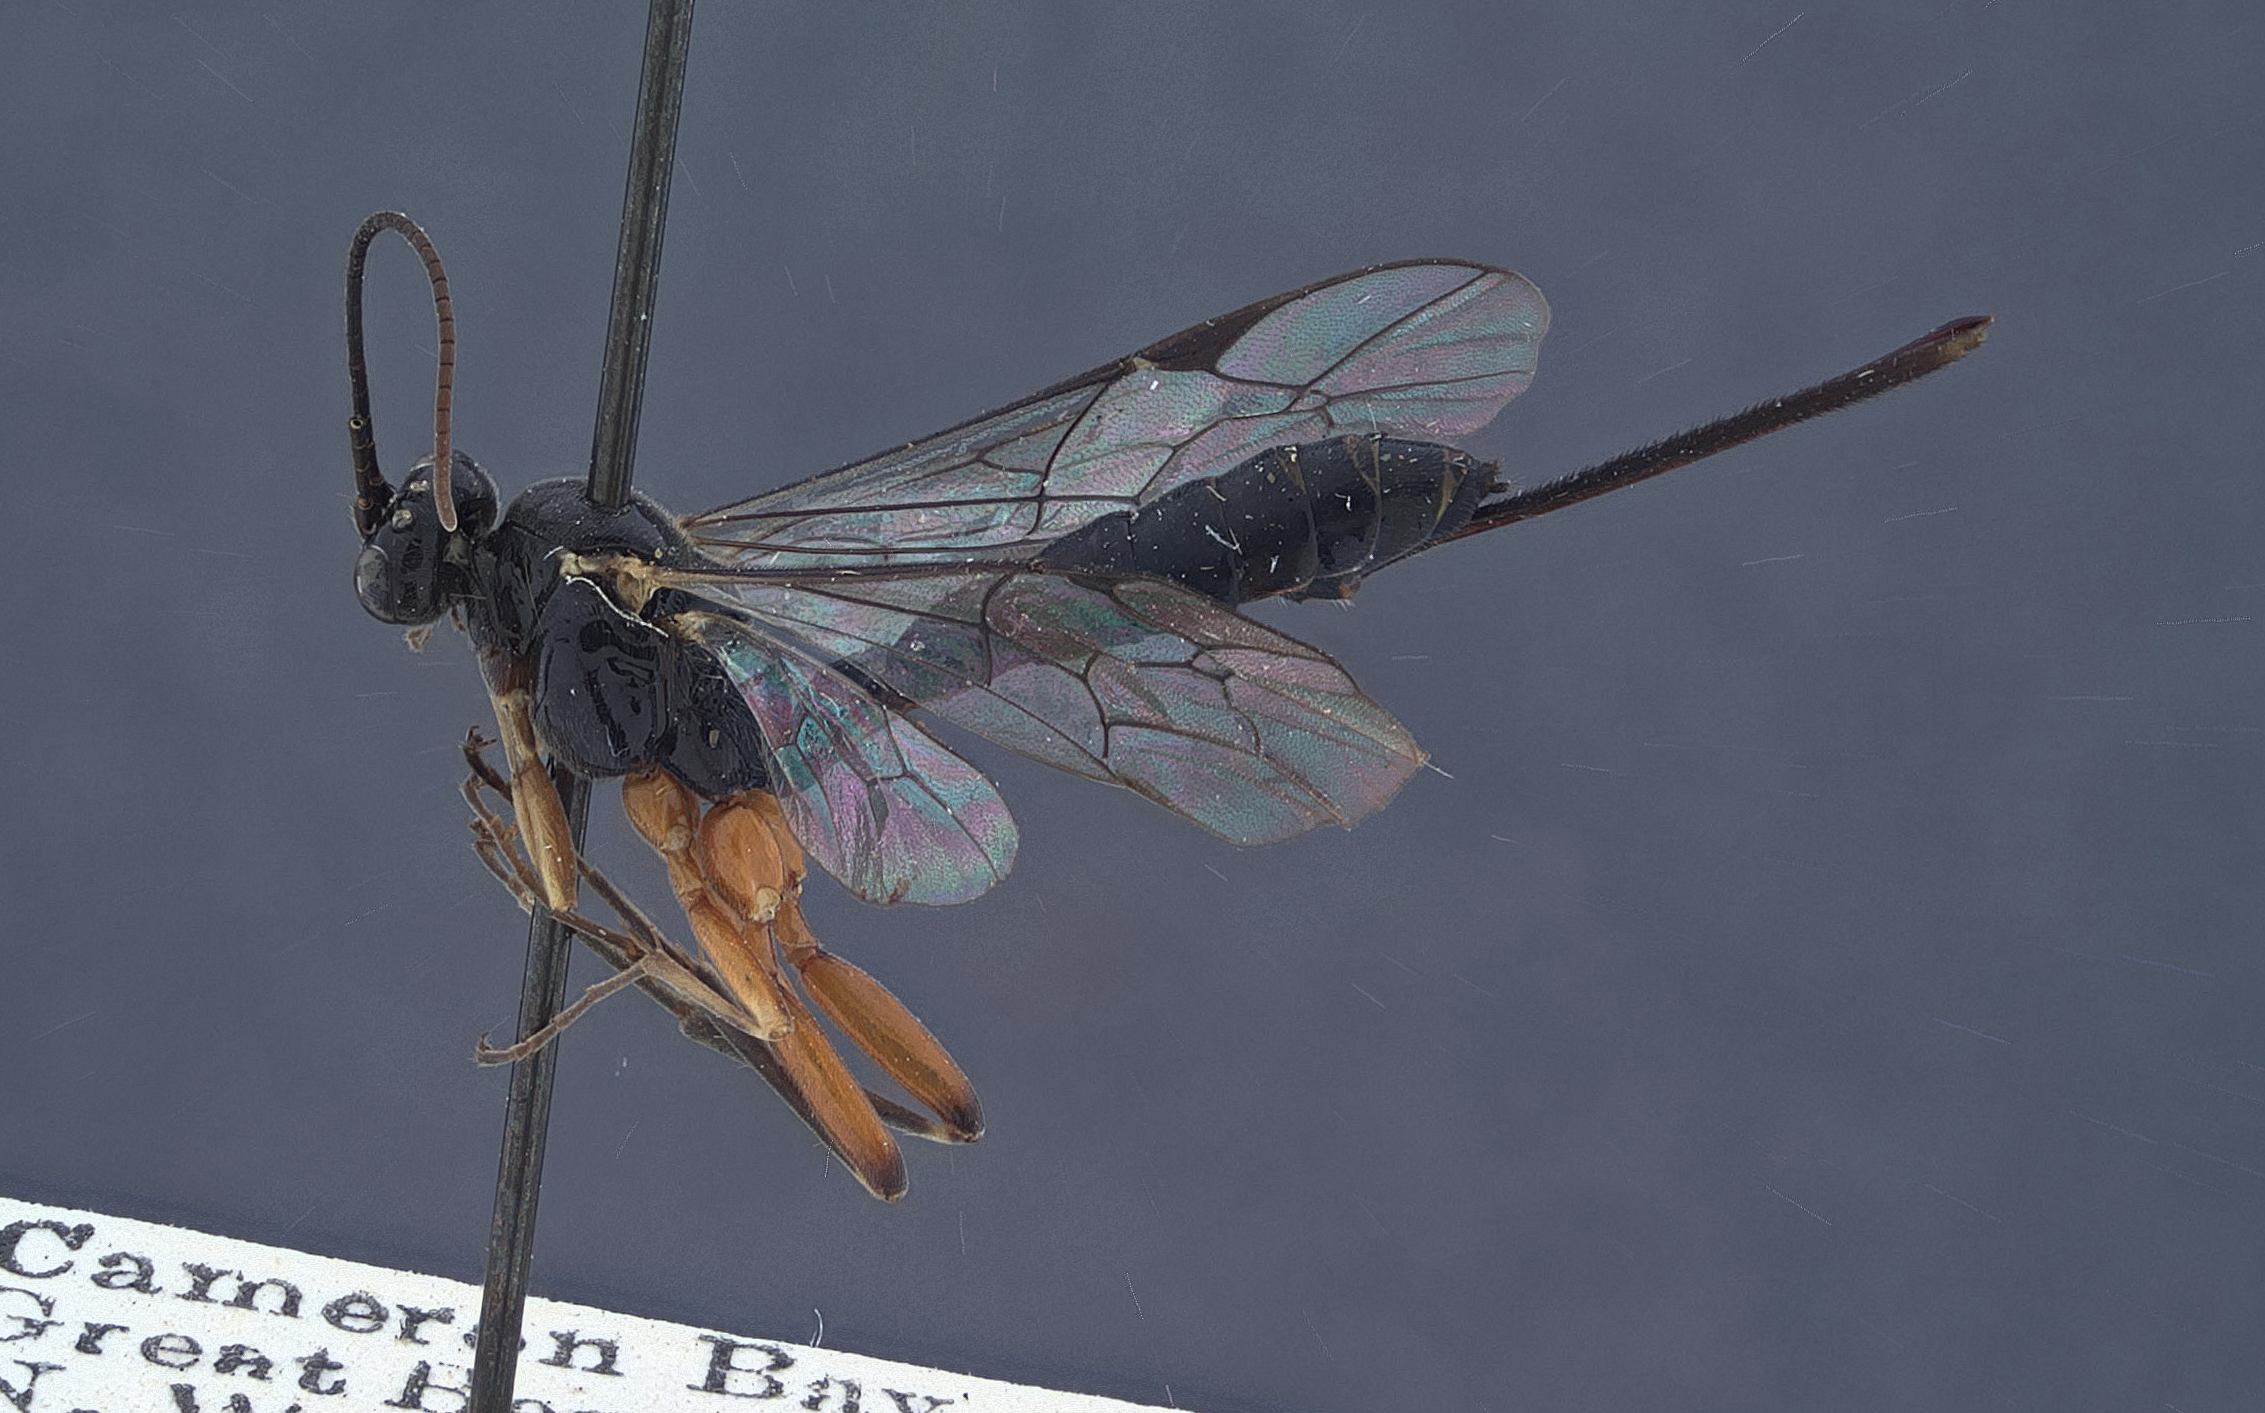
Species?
Delomerista gelida
